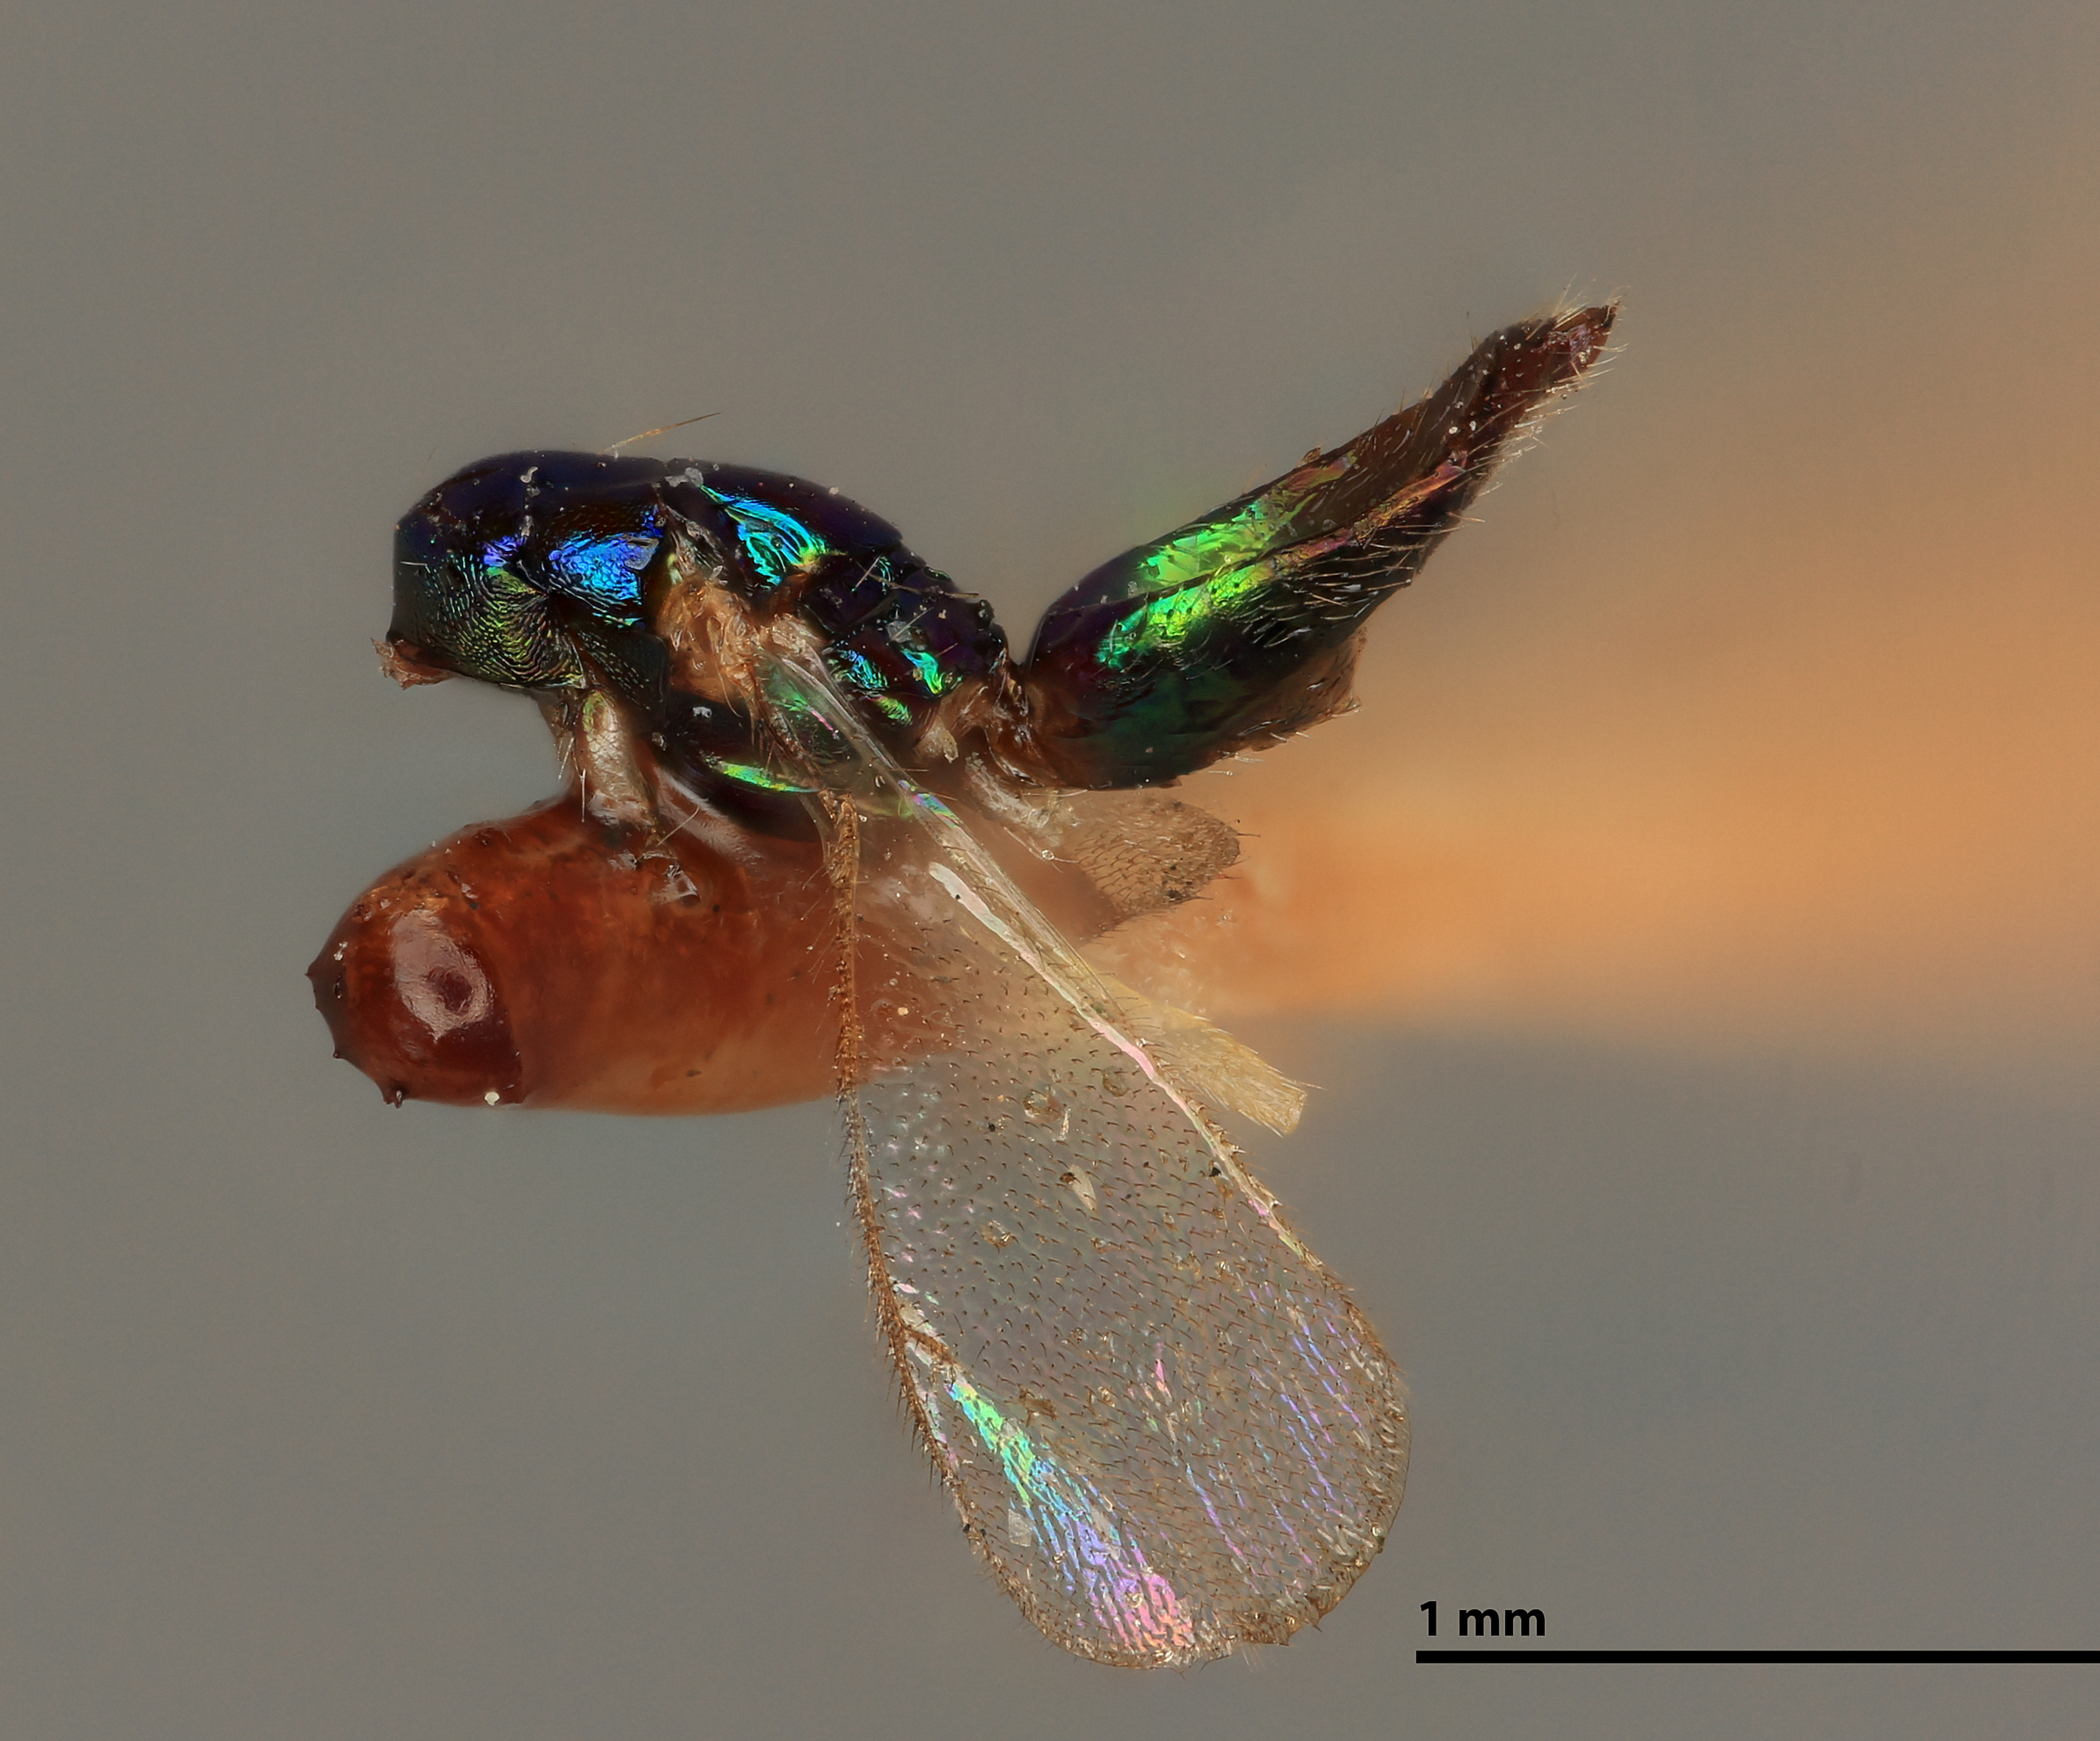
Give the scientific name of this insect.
Rhicnopeltoidea amsterdamensis
